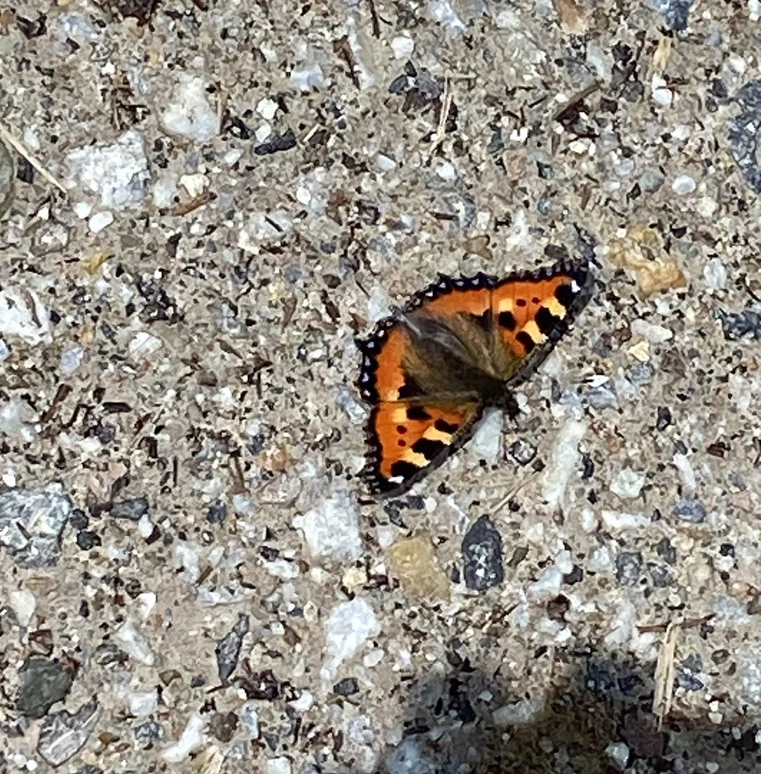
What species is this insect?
Aglais urticae
